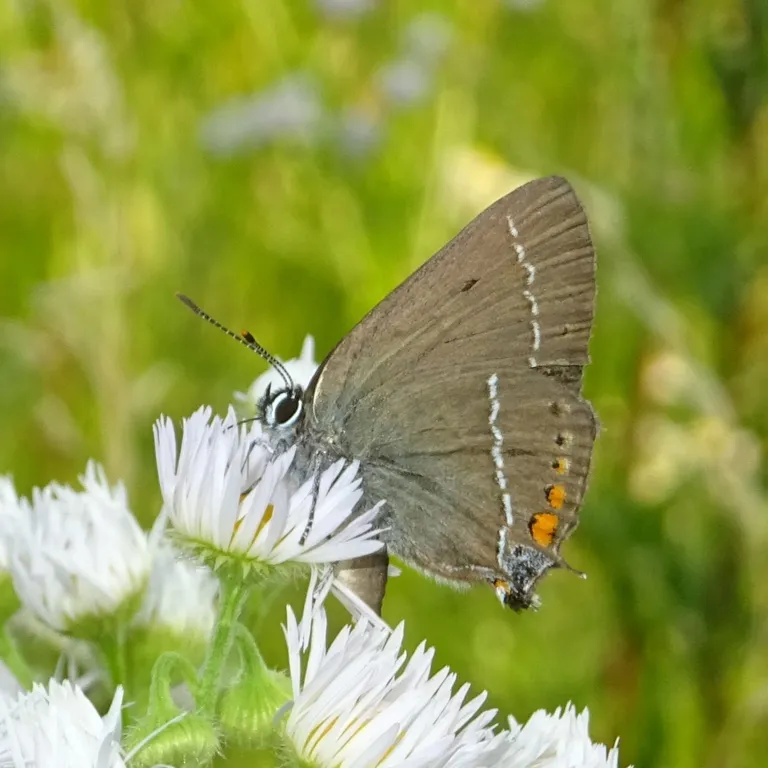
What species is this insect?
Satyrium spini (also Tuttiola spini)
